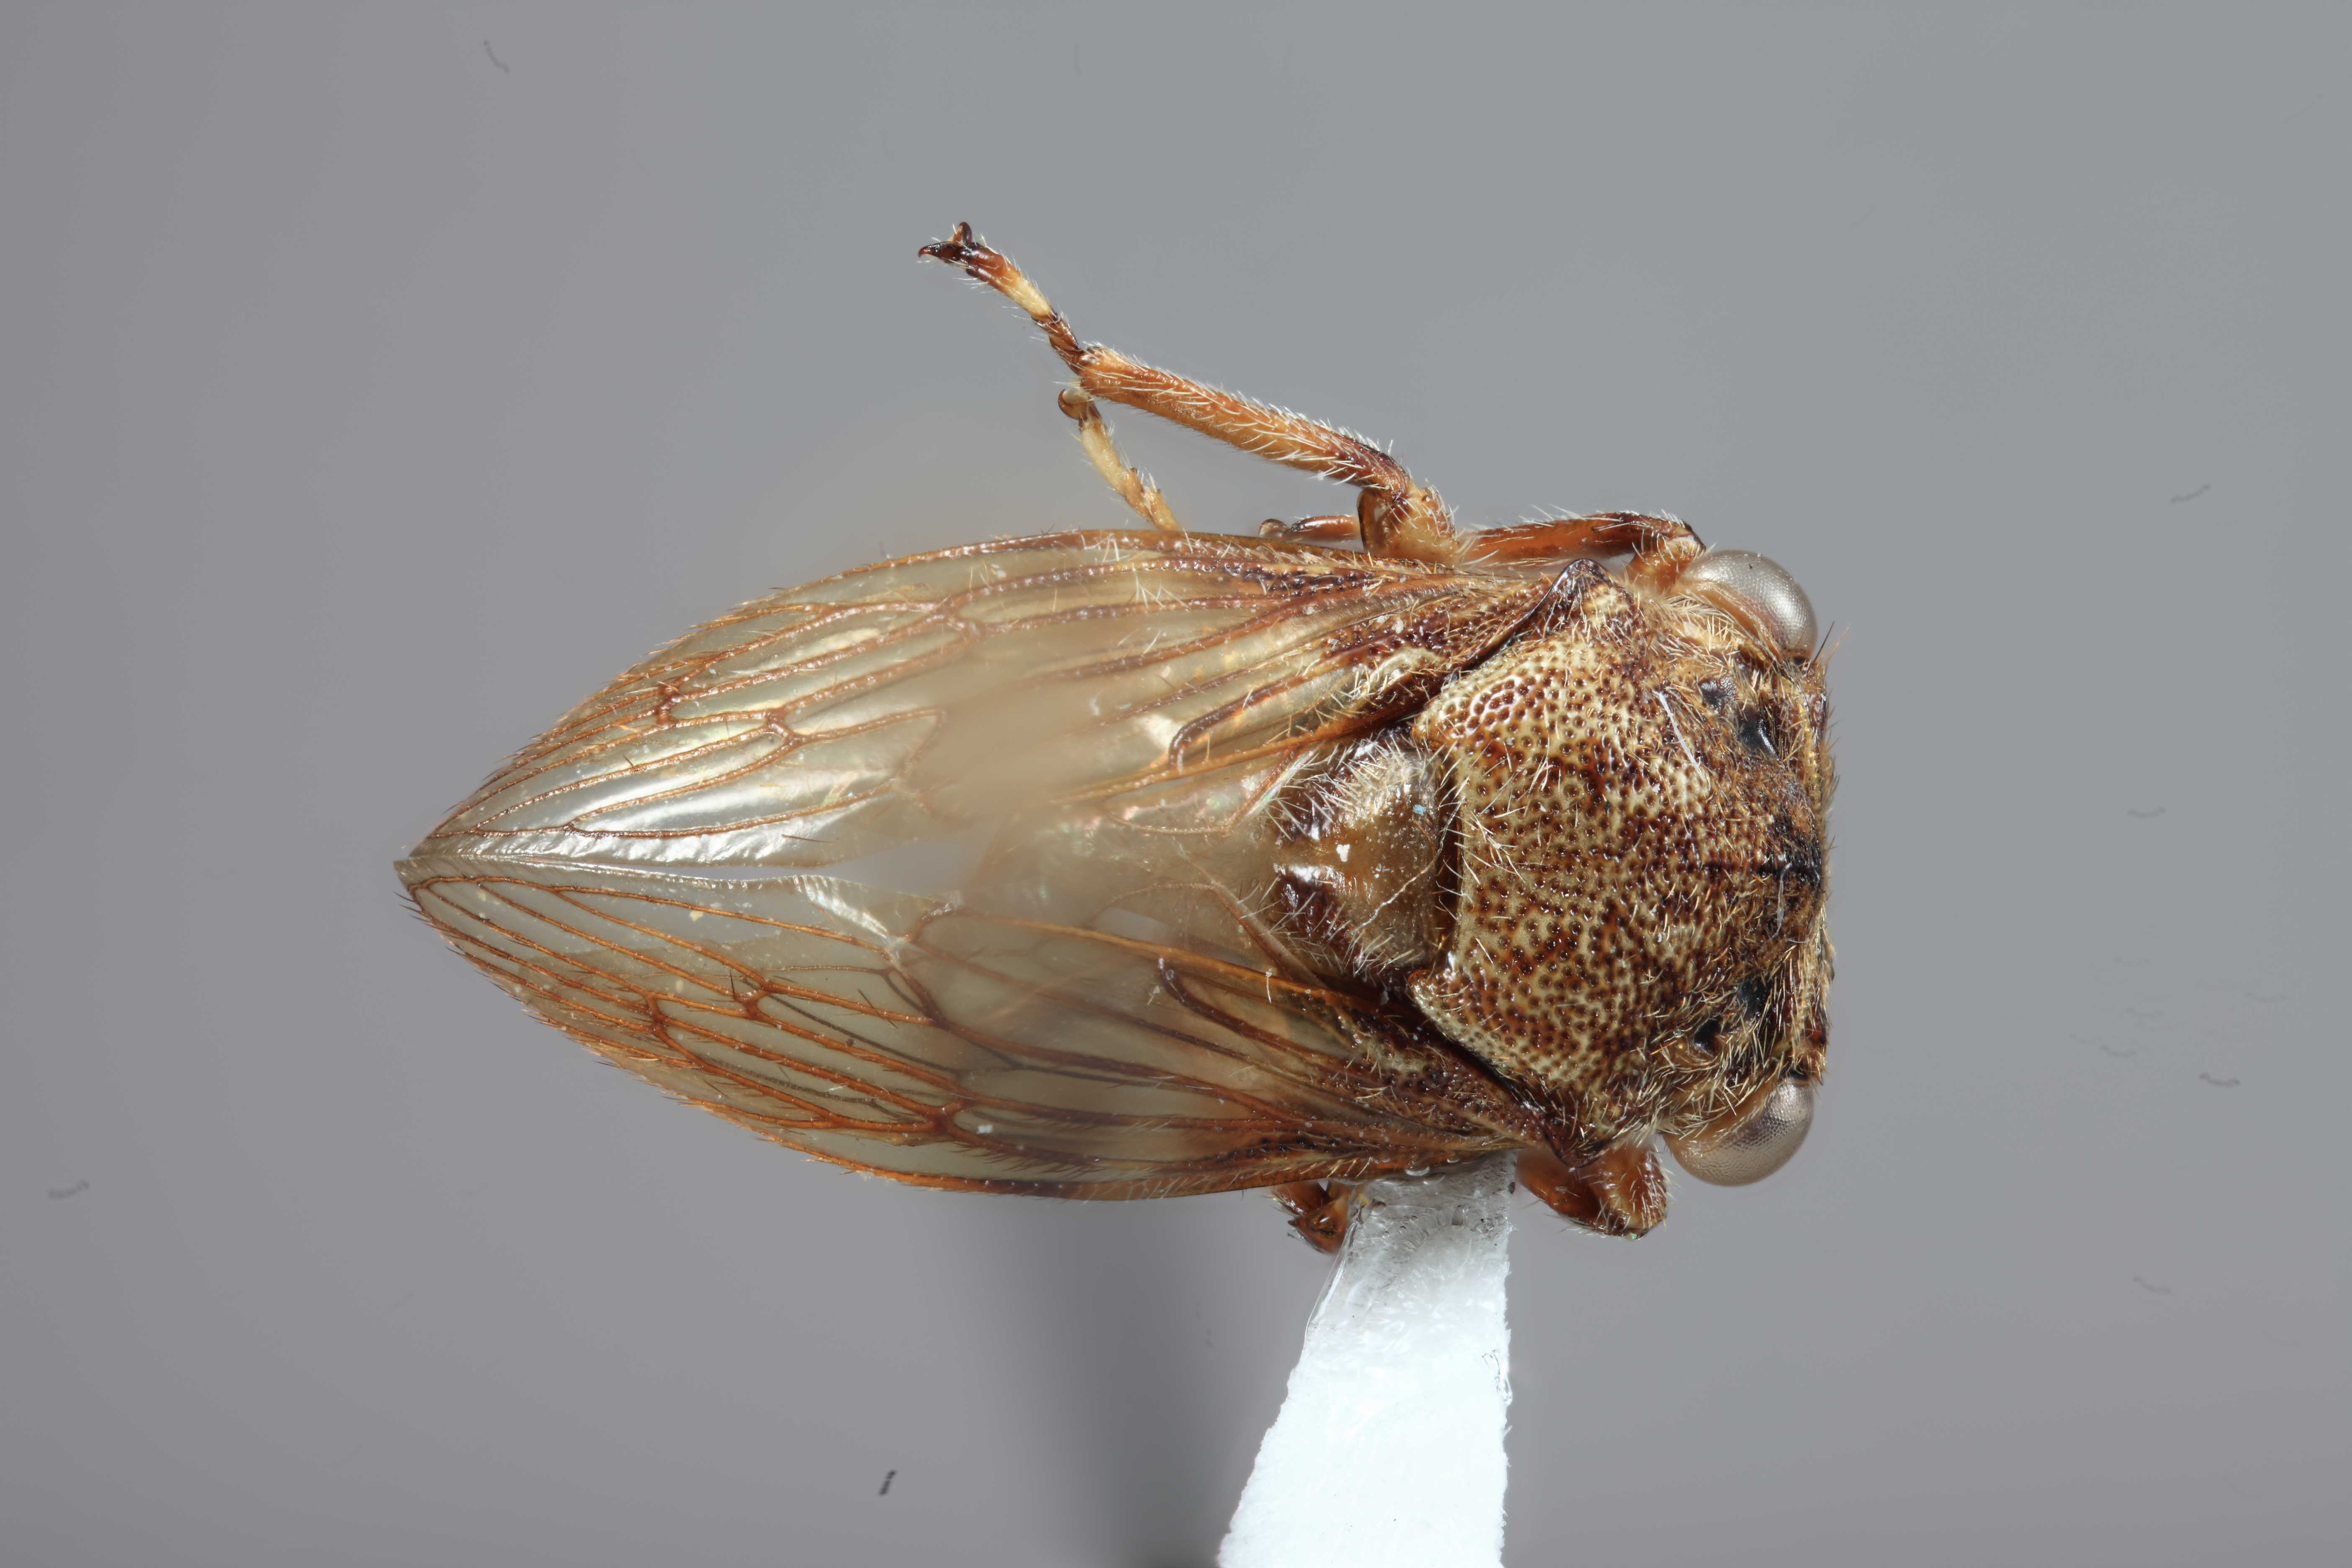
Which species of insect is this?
Nicomia harenosa
